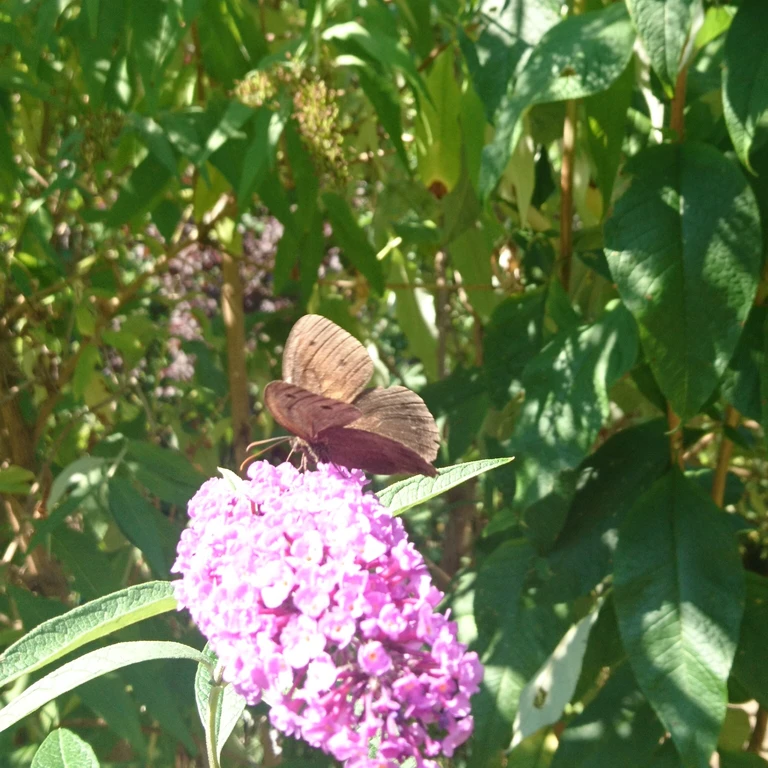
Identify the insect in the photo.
Minois dryas
